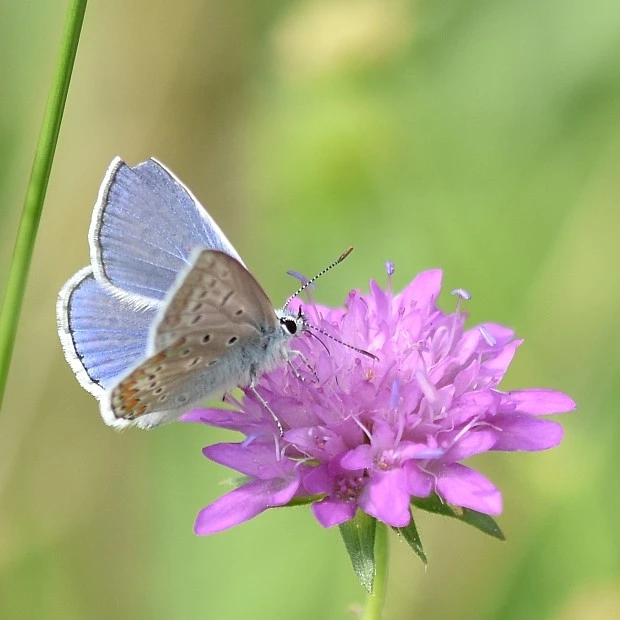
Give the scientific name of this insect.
Polyommatus icarus
